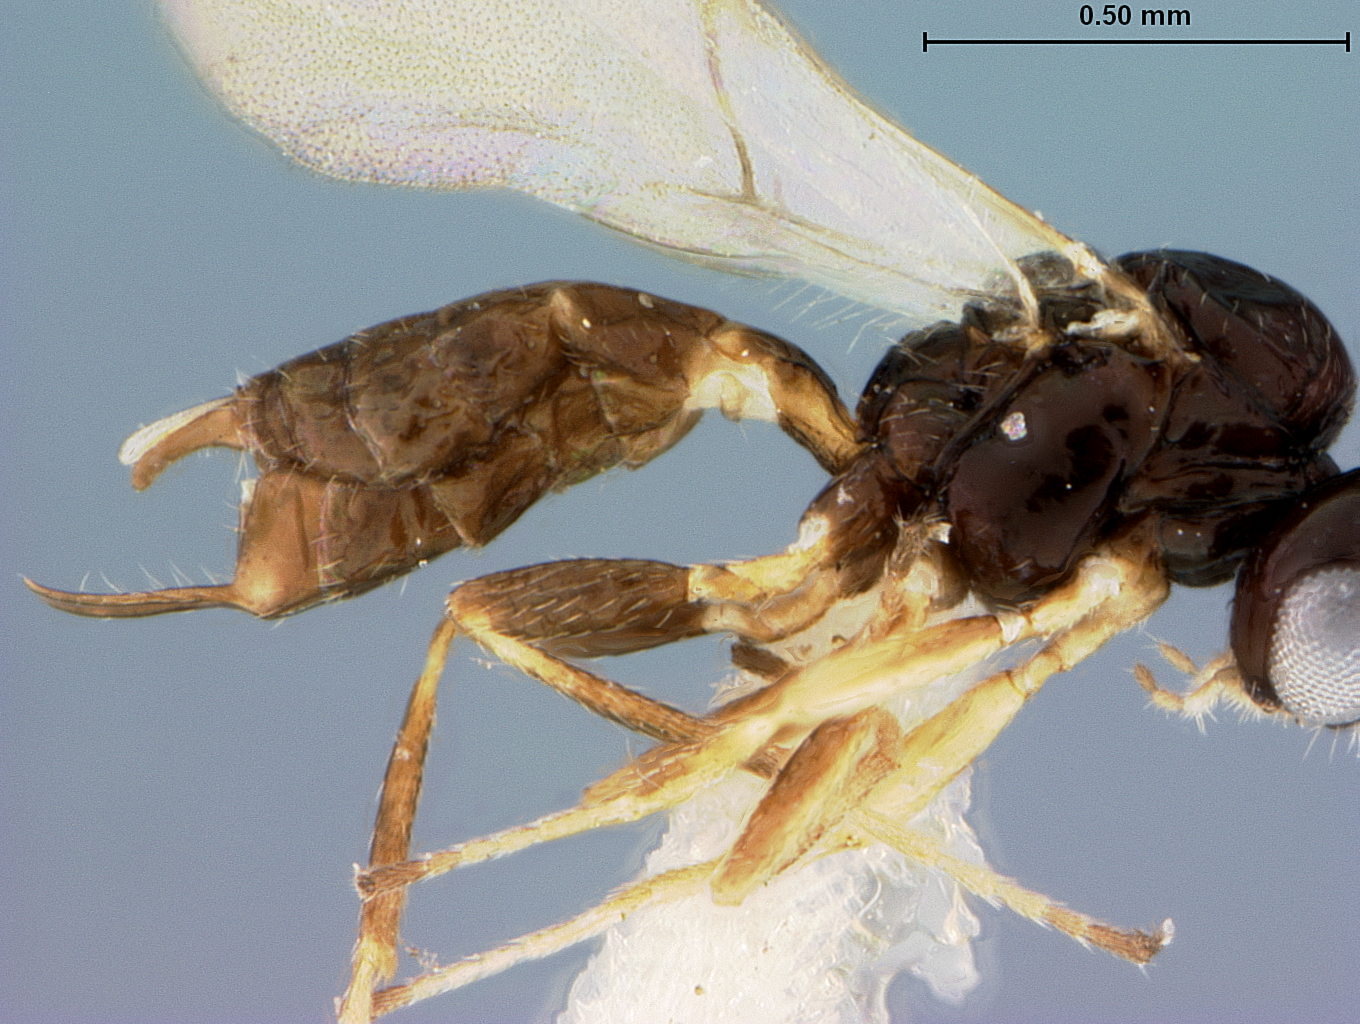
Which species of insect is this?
Trioxys similis
